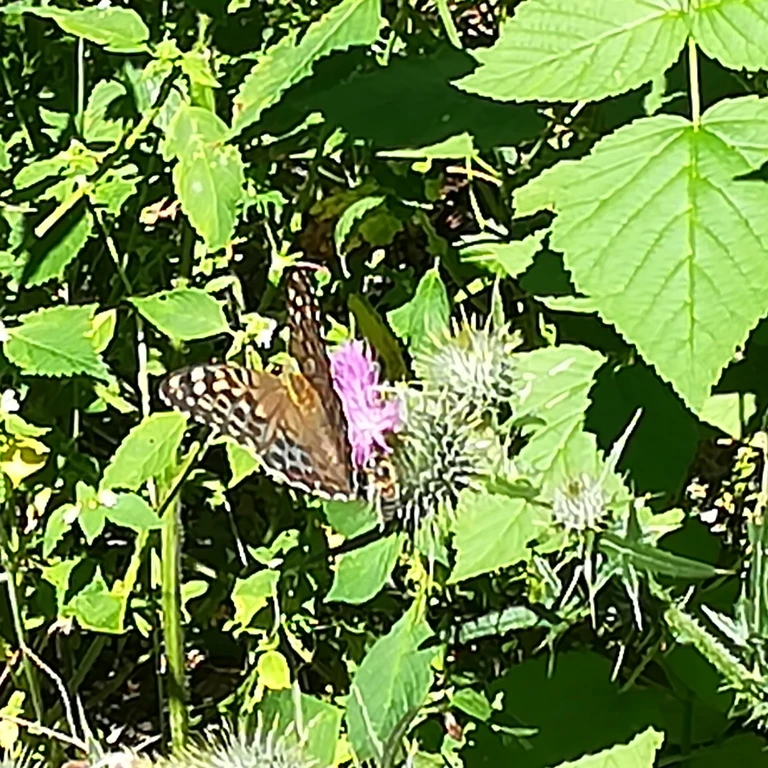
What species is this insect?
Argynnis paphia
